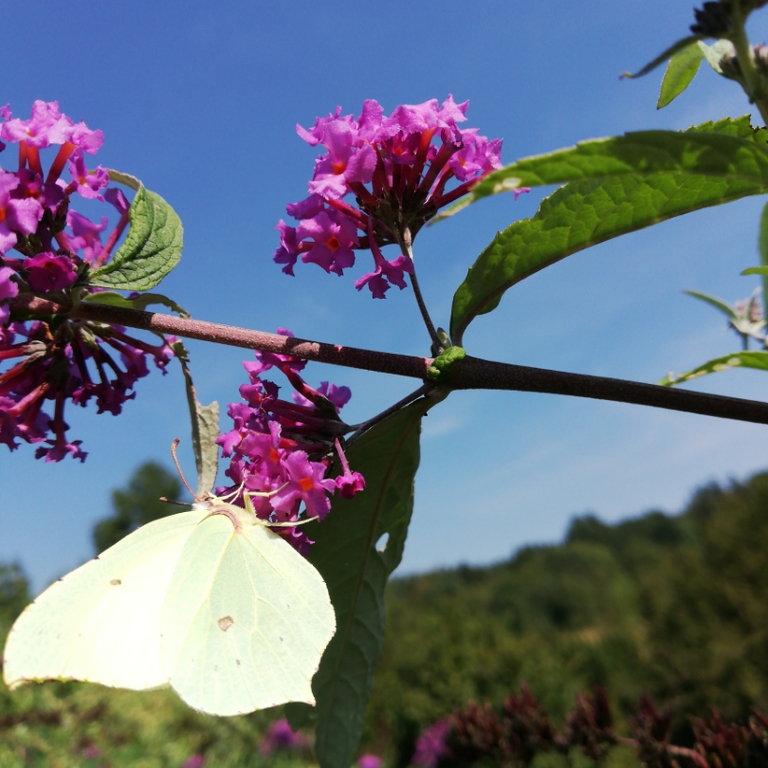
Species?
Gonepteryx rhamni
